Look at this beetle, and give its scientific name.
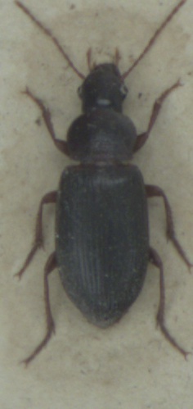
Ophonus puncticeps
